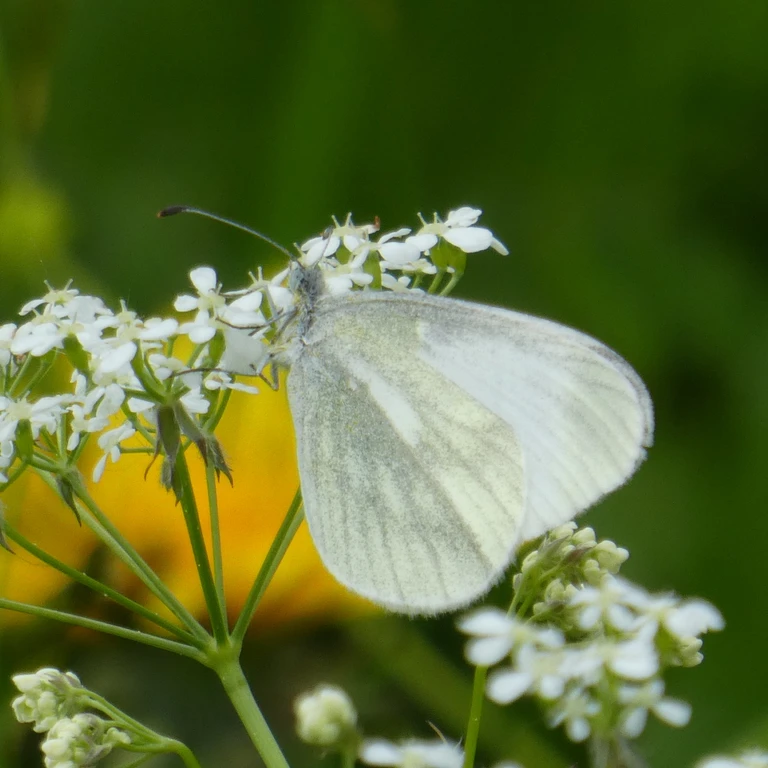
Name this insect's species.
Leptidea sinapis/juvernica
